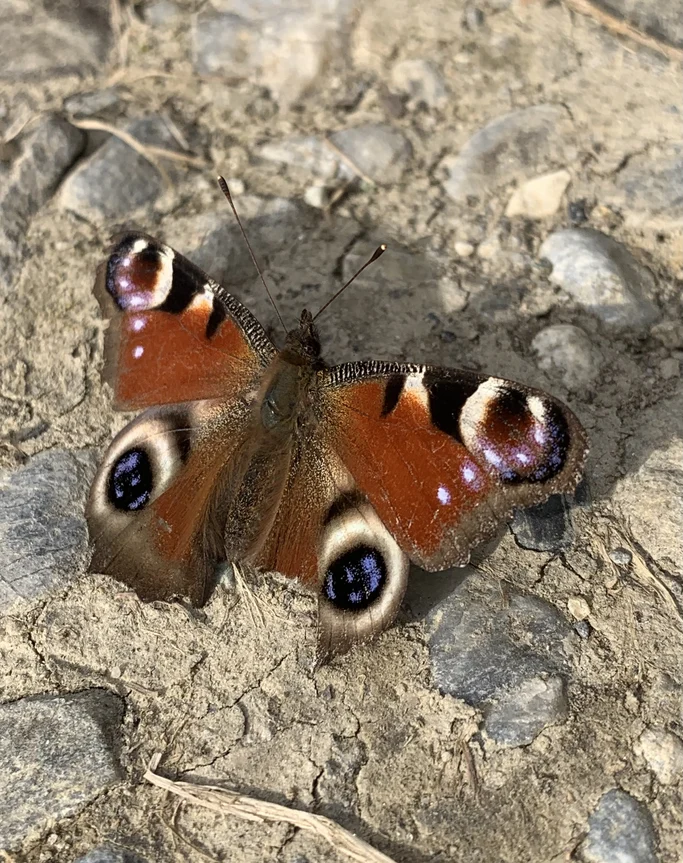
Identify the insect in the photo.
Aglais io
